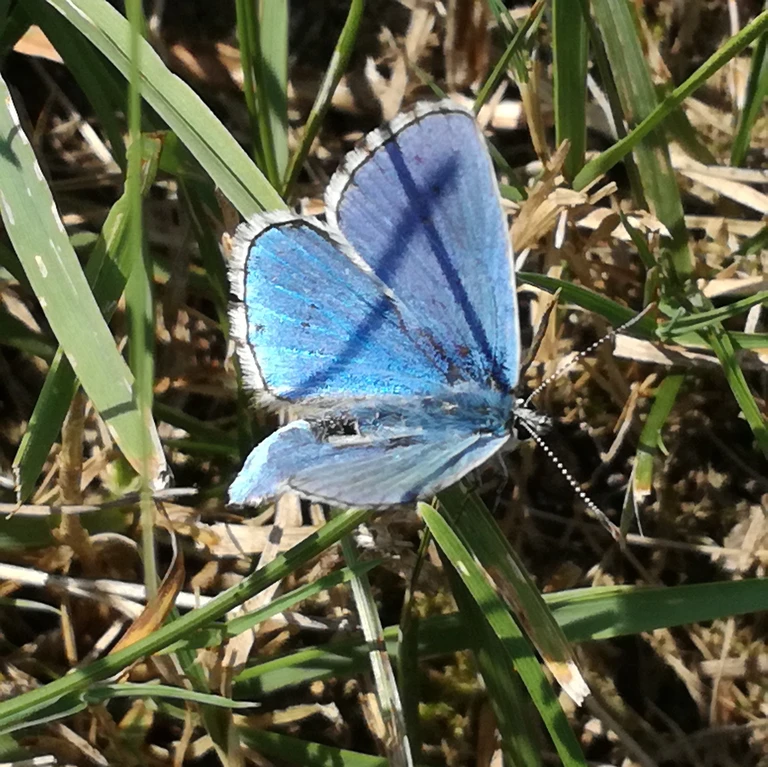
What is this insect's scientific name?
Lysandra bellargus
